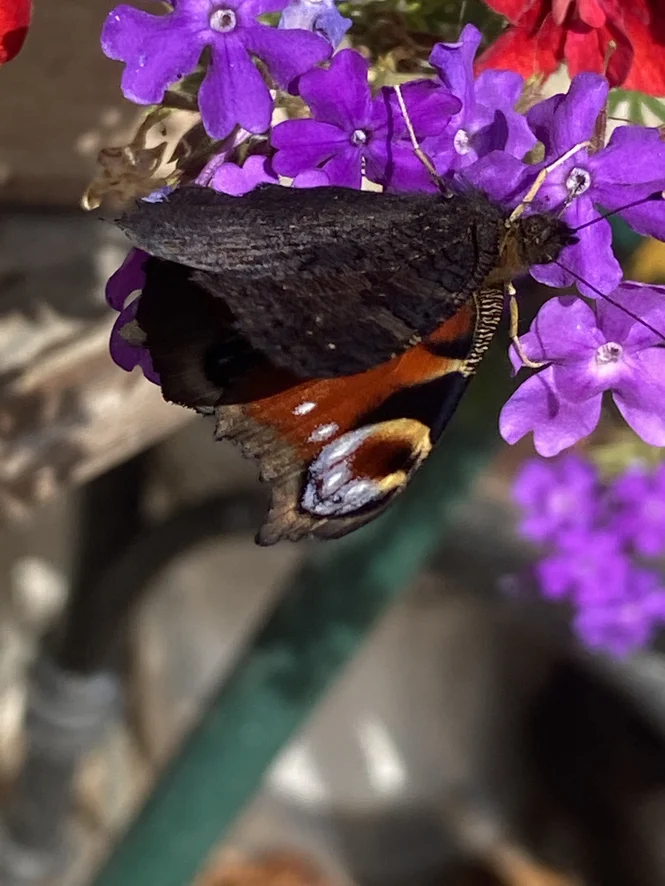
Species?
Aglais io
